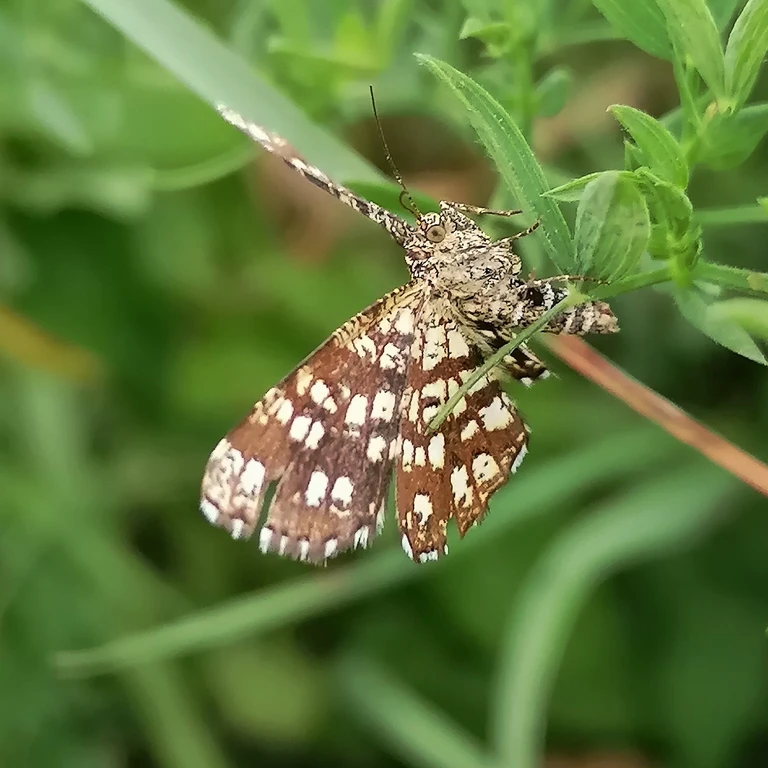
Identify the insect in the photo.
Chiasmia clathrata
